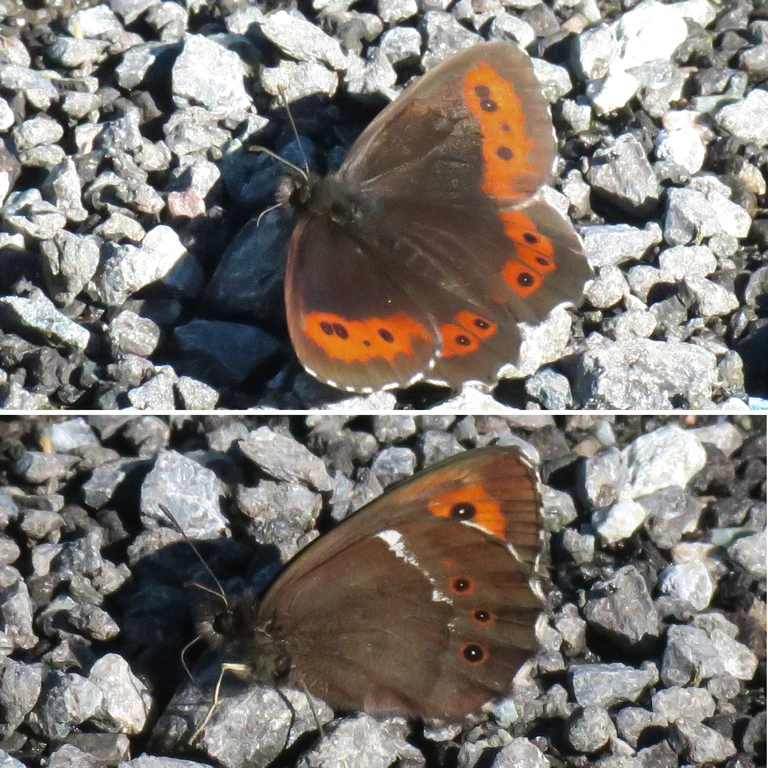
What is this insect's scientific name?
Erebia ligea
